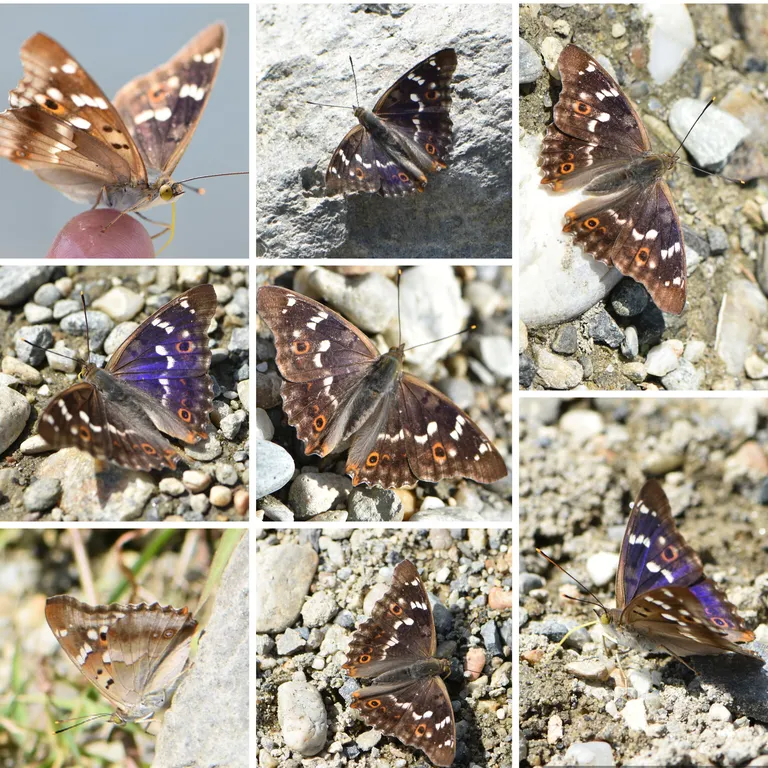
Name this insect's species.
Apatura ilia
